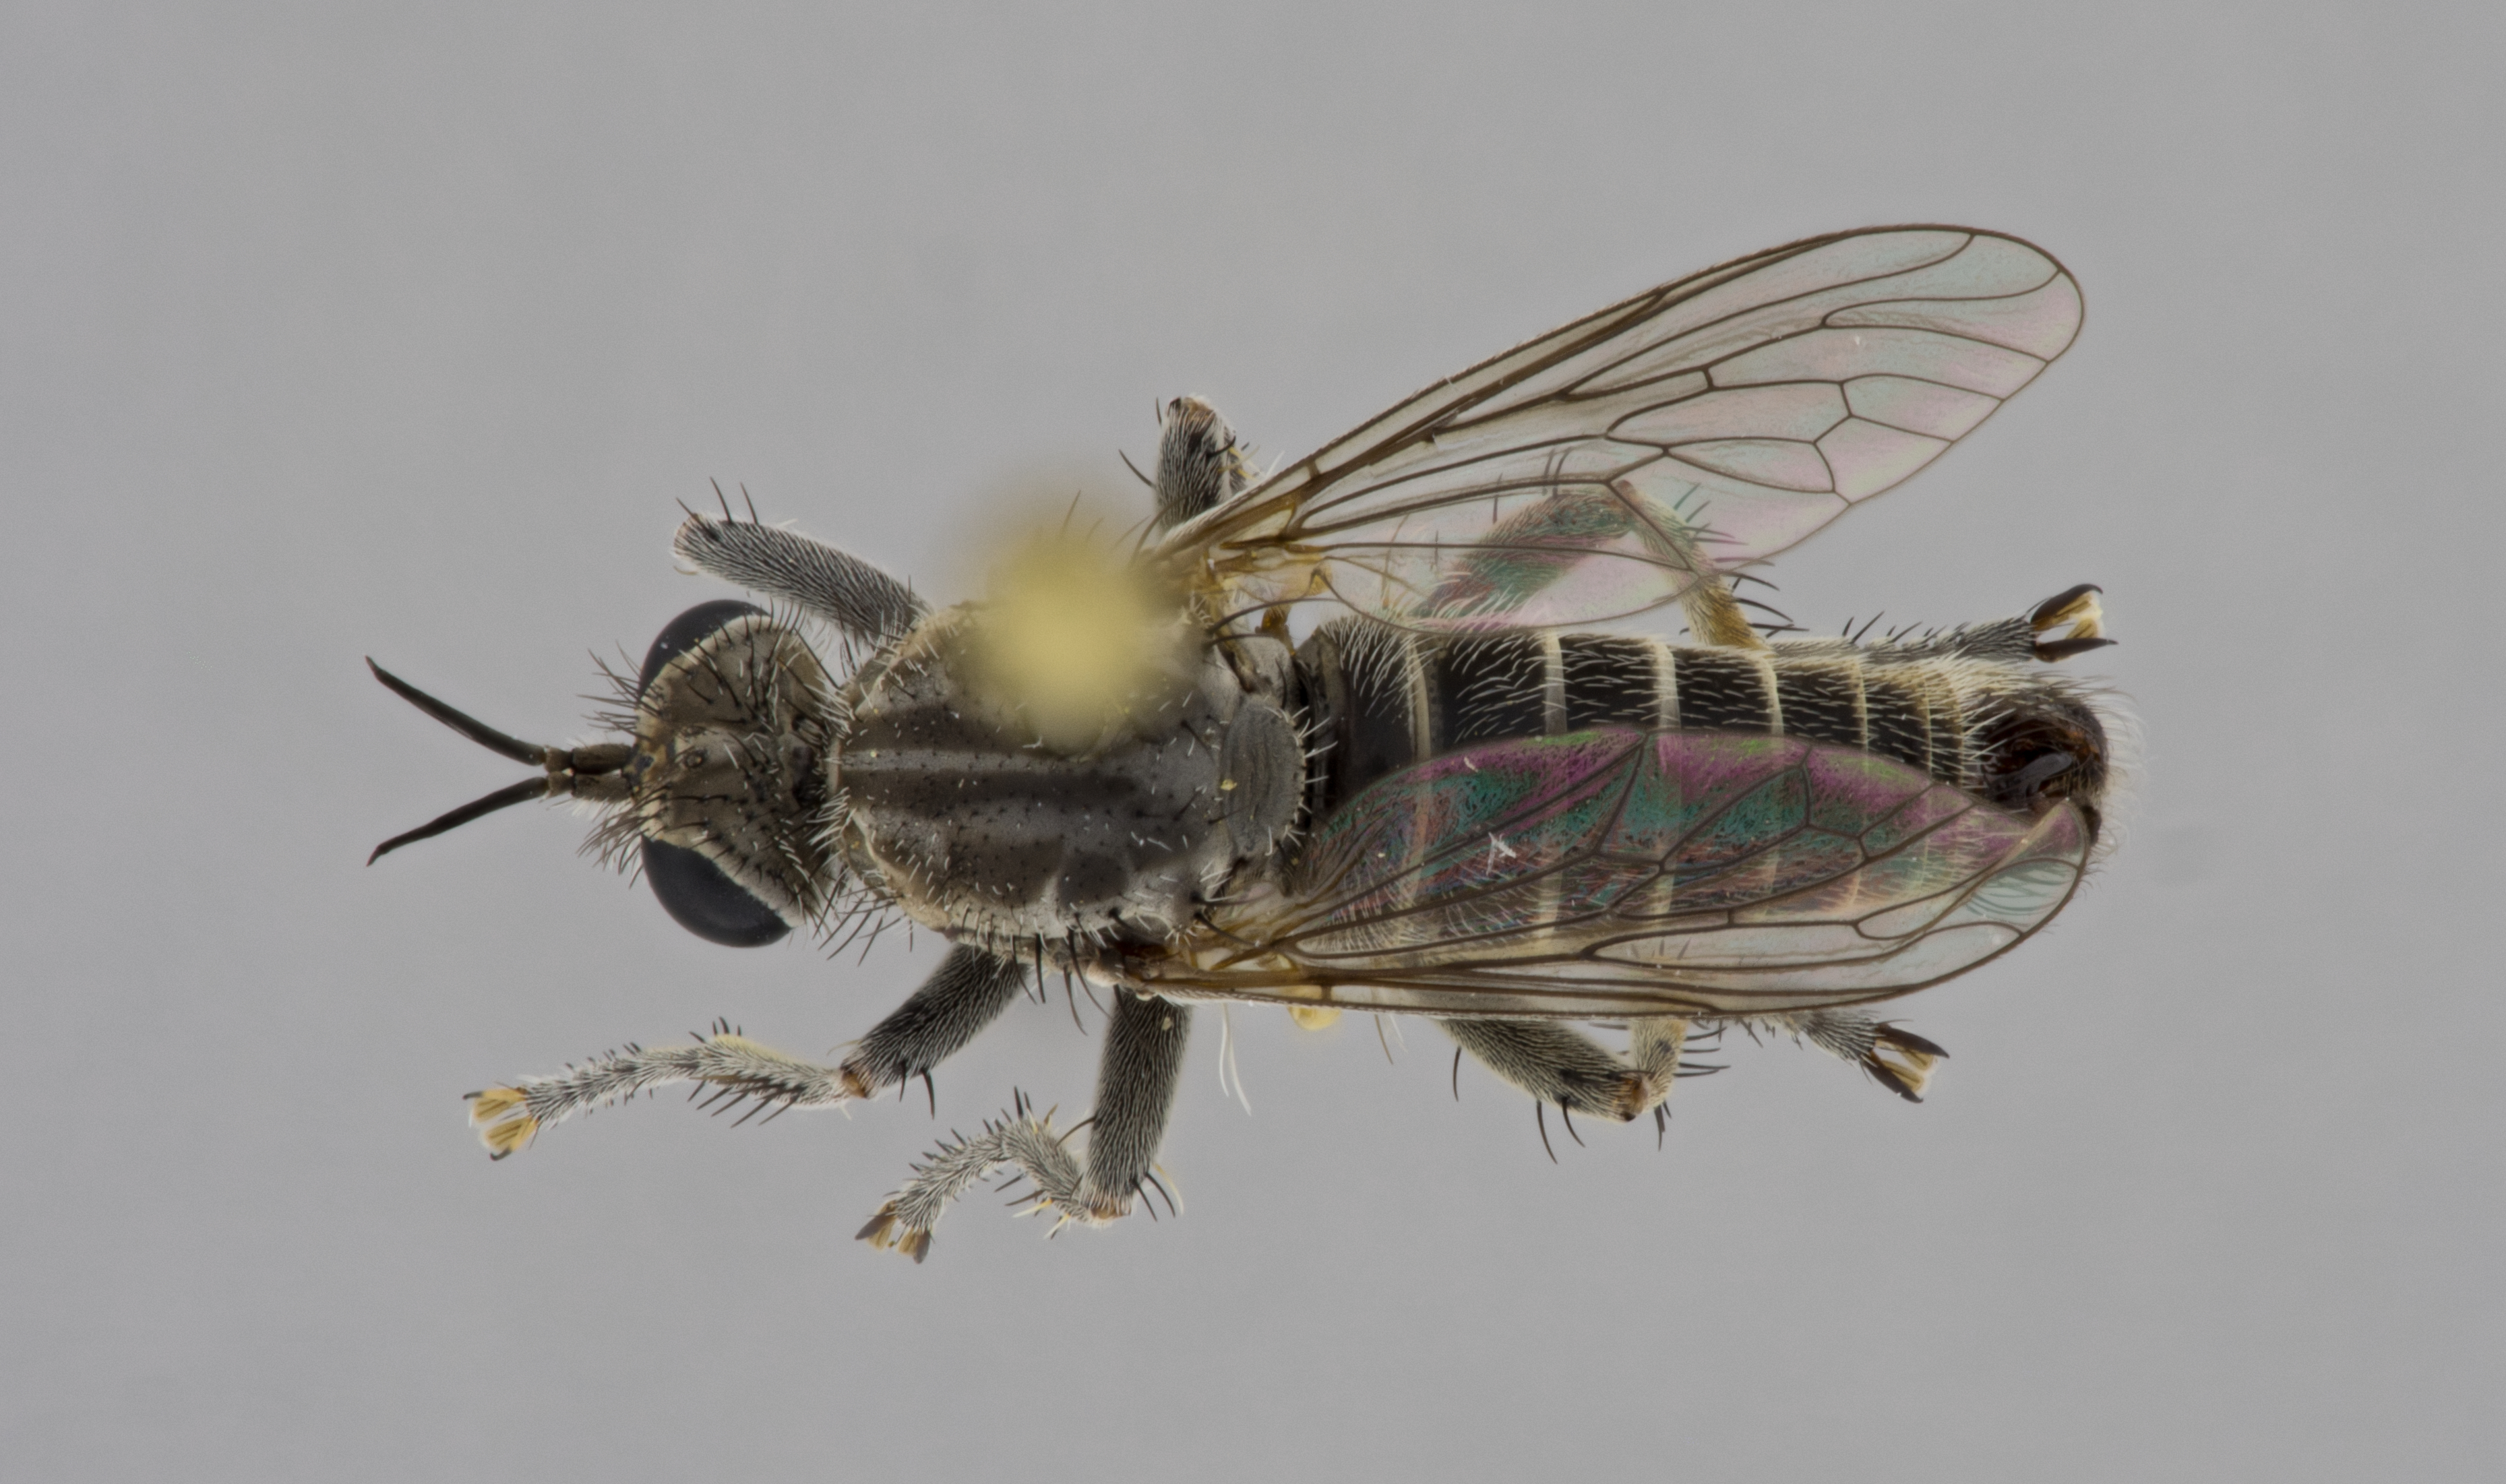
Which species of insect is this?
Corymyia melas
